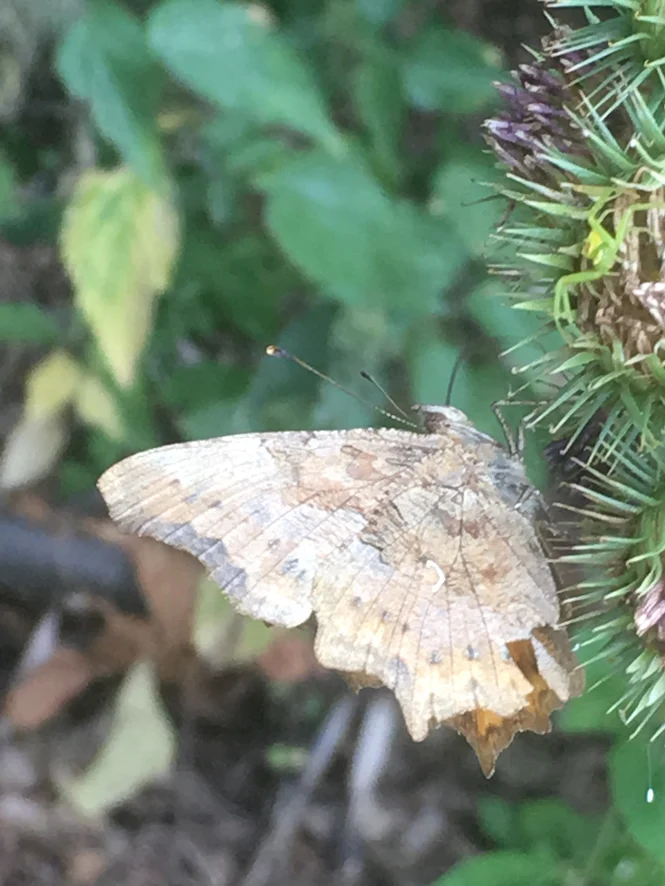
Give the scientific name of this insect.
Polygonia c-album
